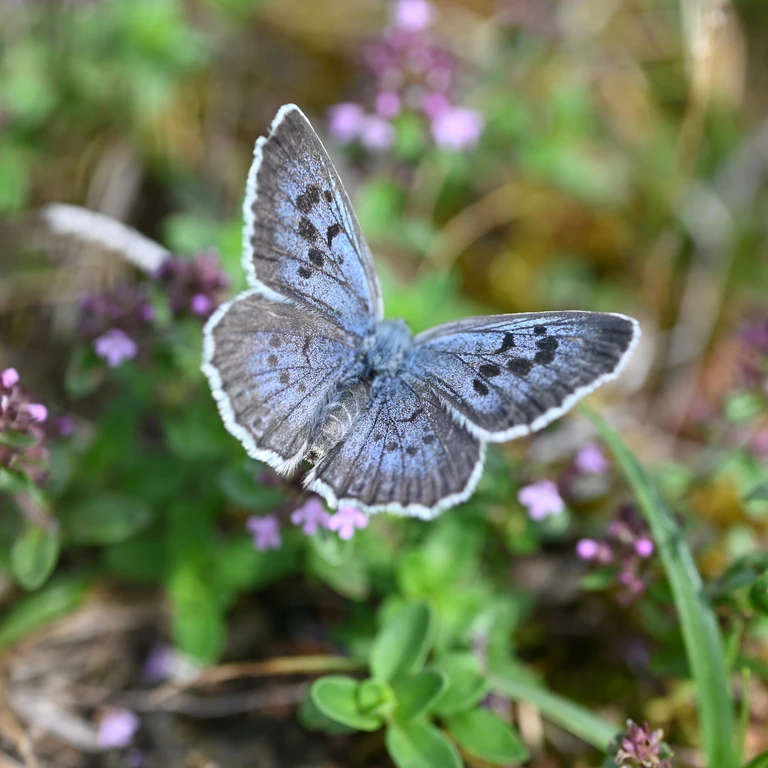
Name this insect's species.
Phengaris arion (also Maculinea arion)
